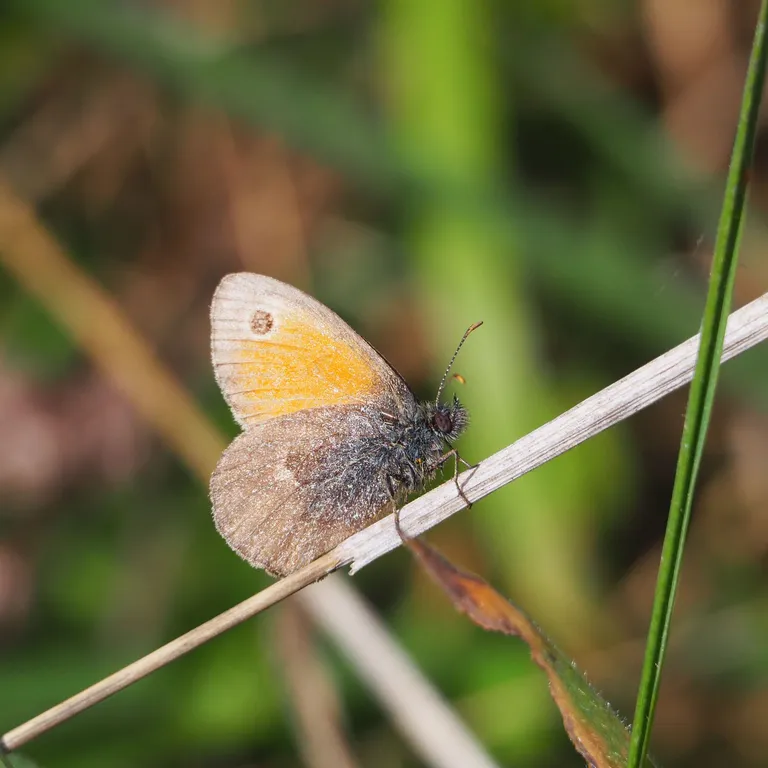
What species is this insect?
Coenonympha pamphilus
